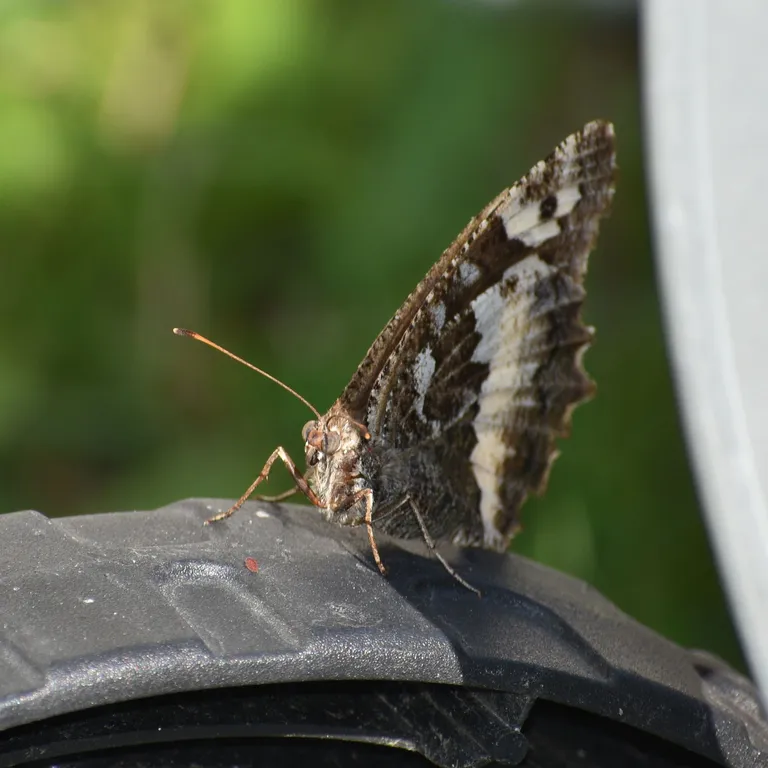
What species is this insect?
Brintesia circe
